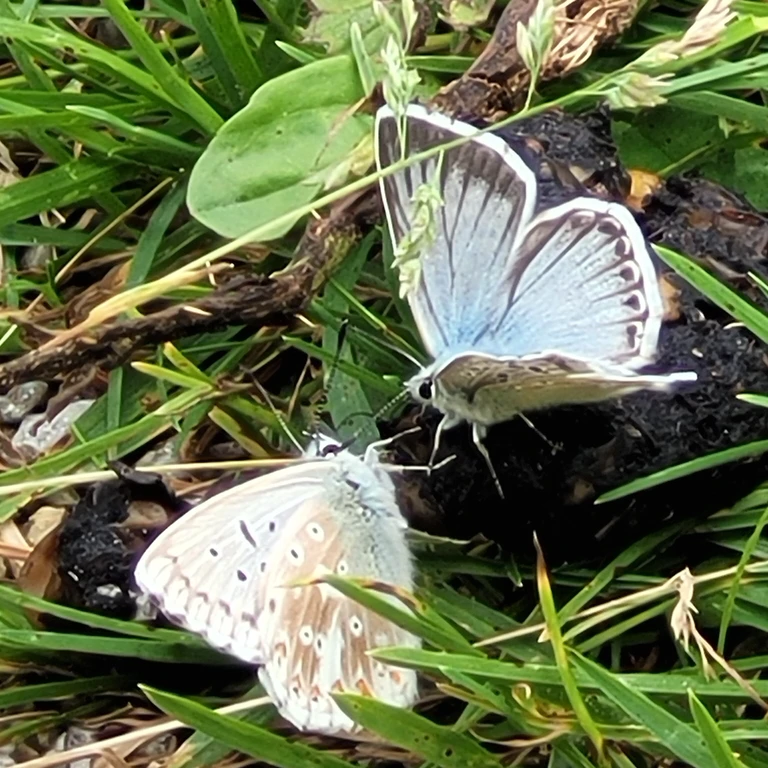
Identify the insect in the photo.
Lysandra coridon
